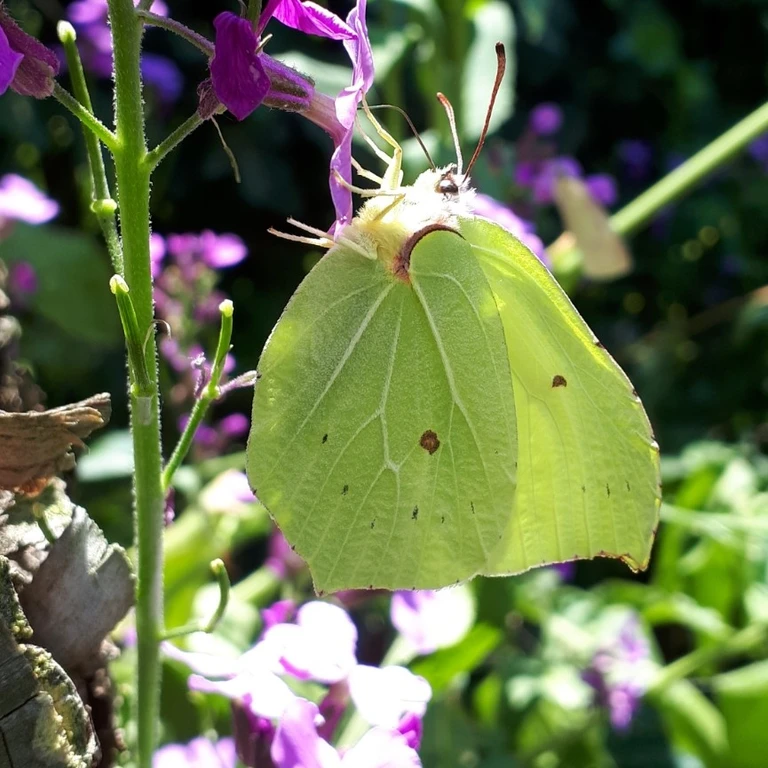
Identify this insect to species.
Gonepteryx rhamni
